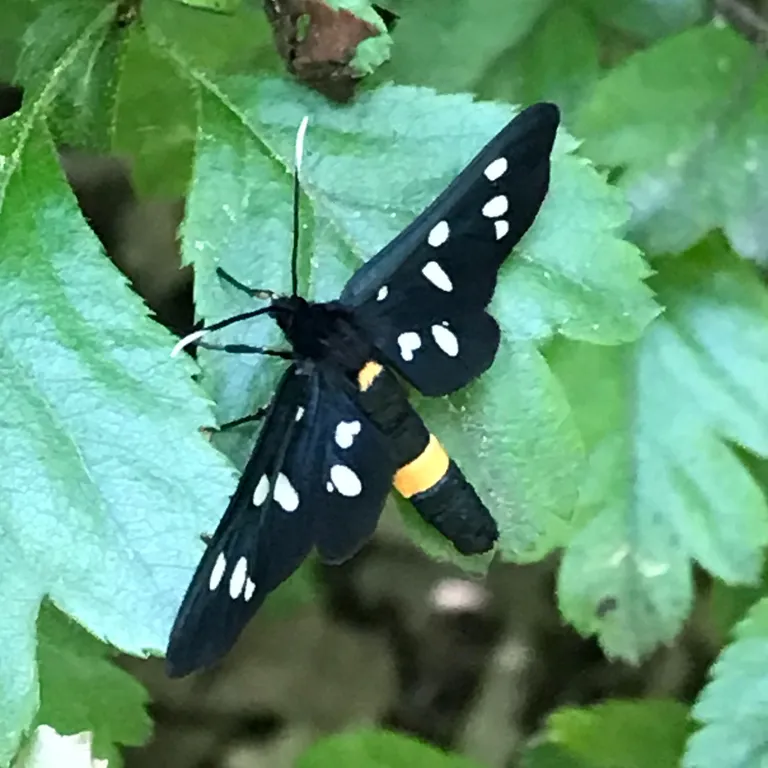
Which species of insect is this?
Amata phegea
